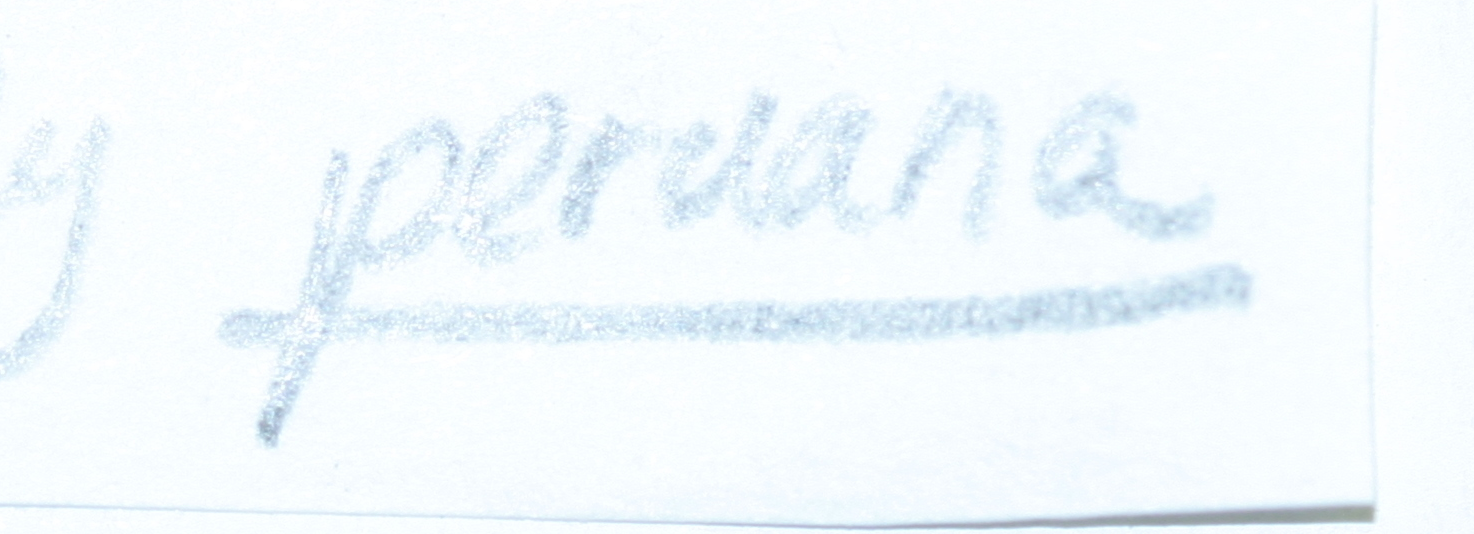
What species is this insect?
Disonycha comma
